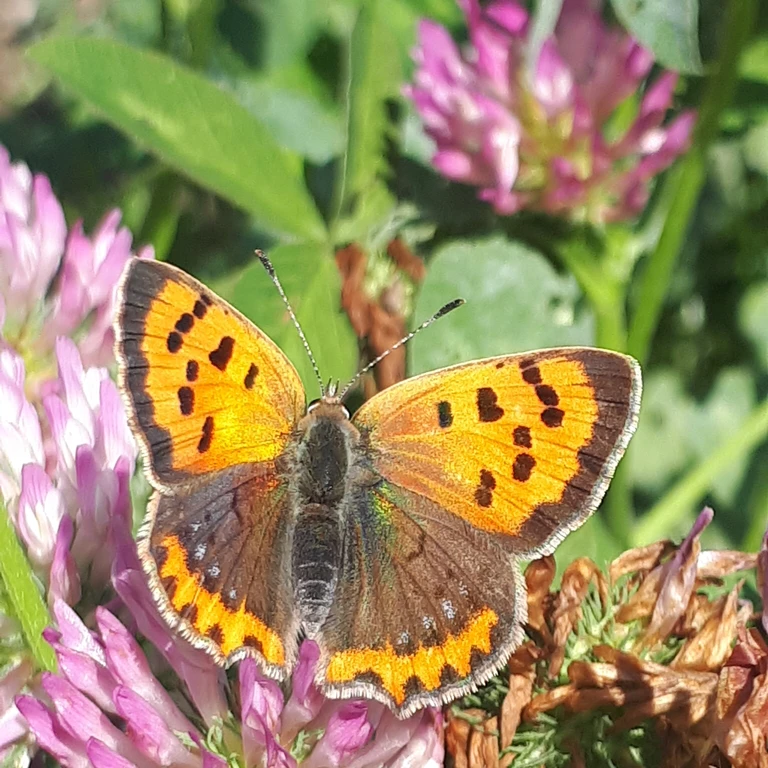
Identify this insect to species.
Lycaena phlaeas
